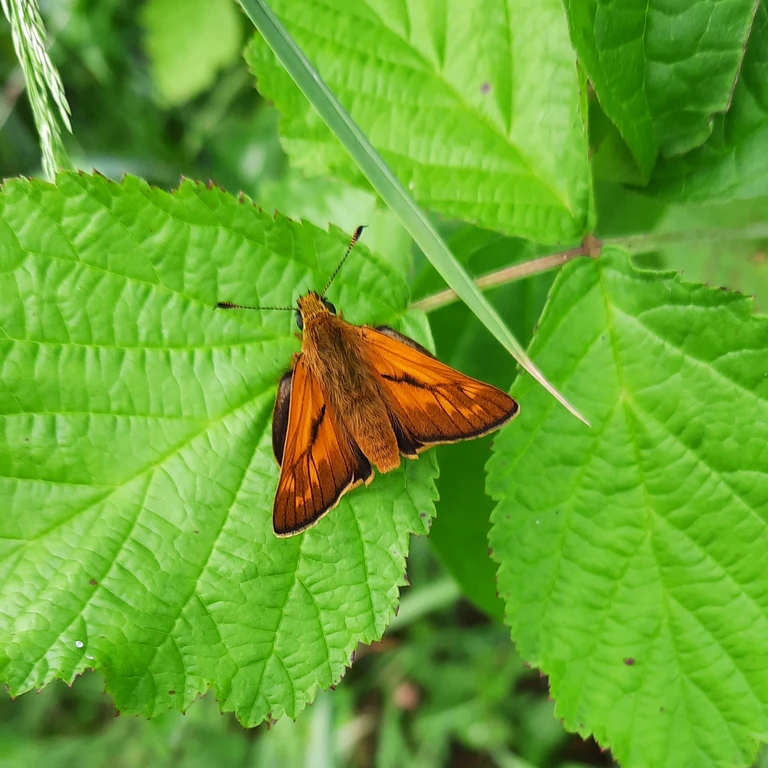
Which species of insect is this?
Ochlodes sylvanus (also Ochlodes venata)
